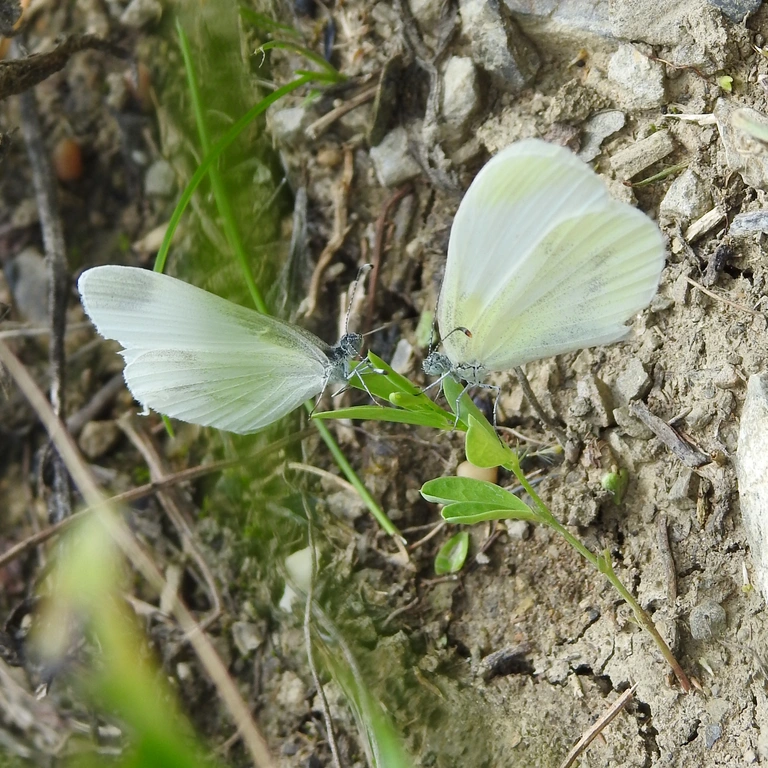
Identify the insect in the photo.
Leptidea sinapis/juvernica
